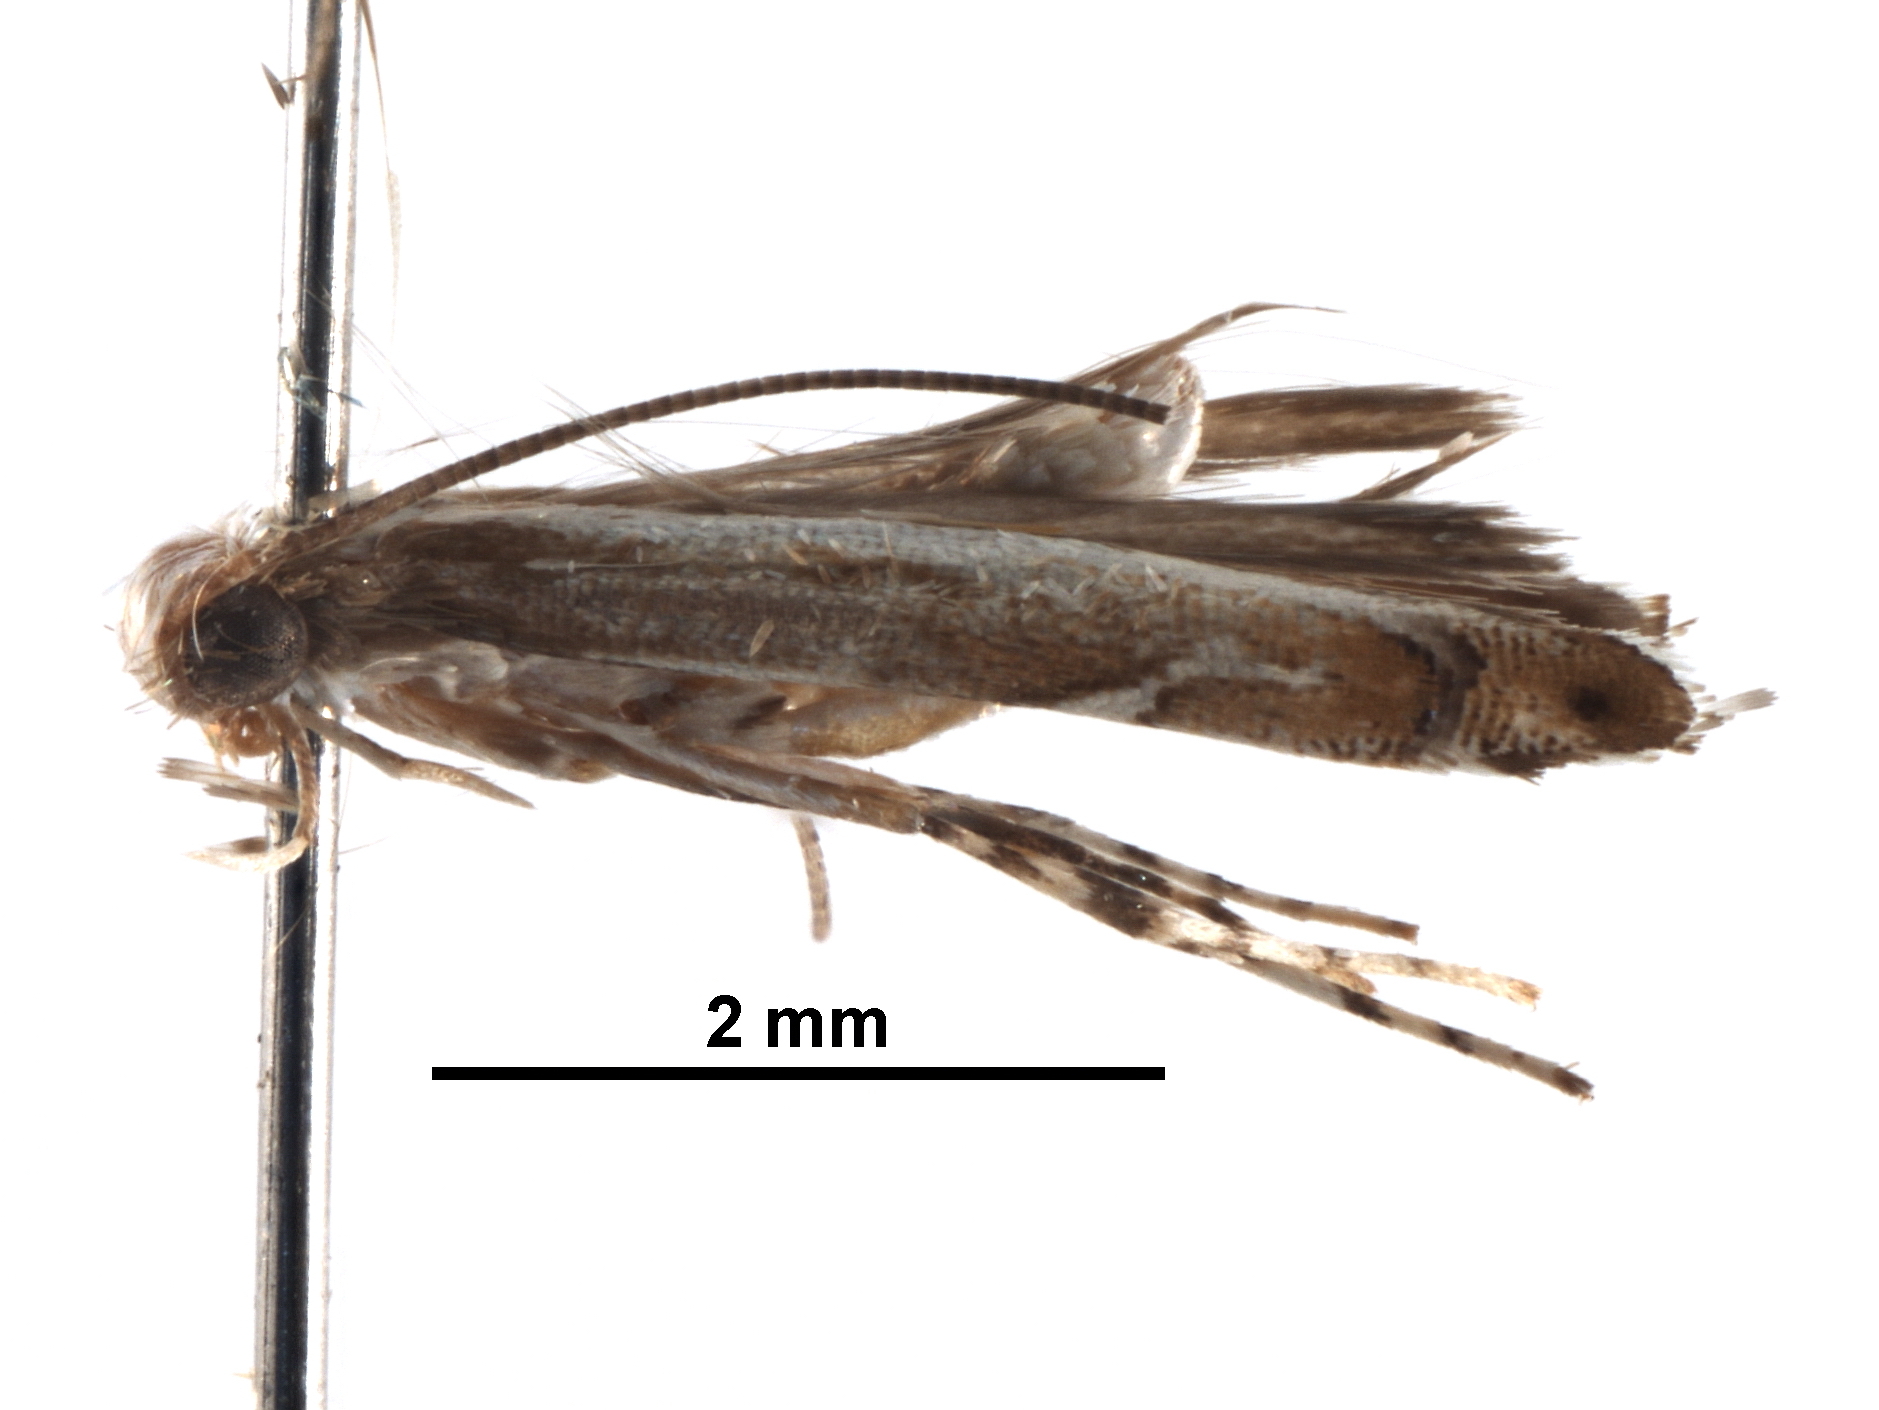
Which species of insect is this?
Neurostrota pithecolobiella
